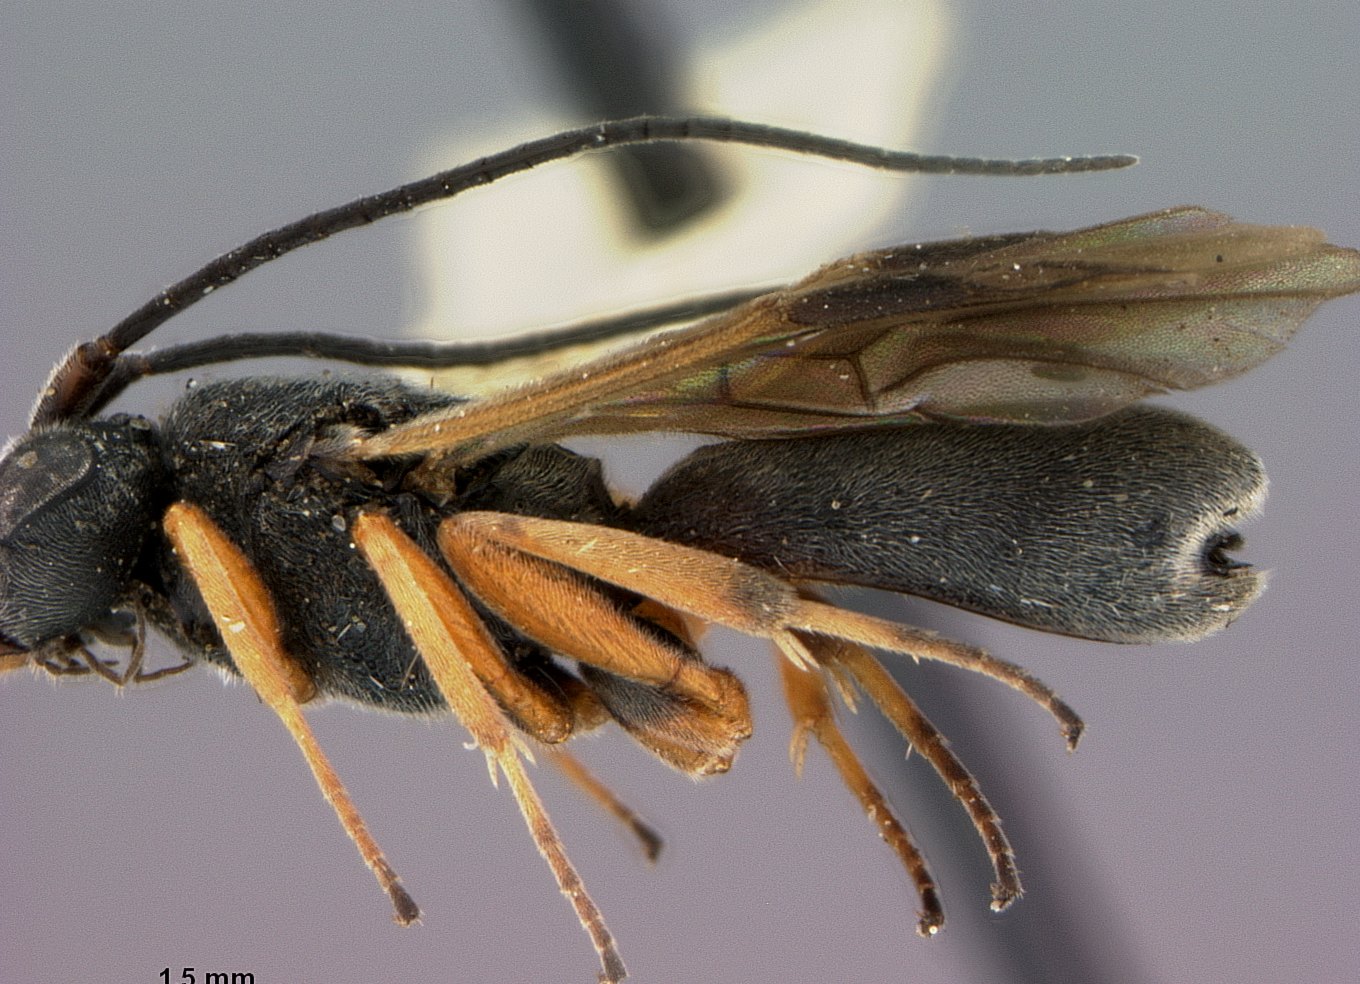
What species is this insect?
Chelonus clypealis
